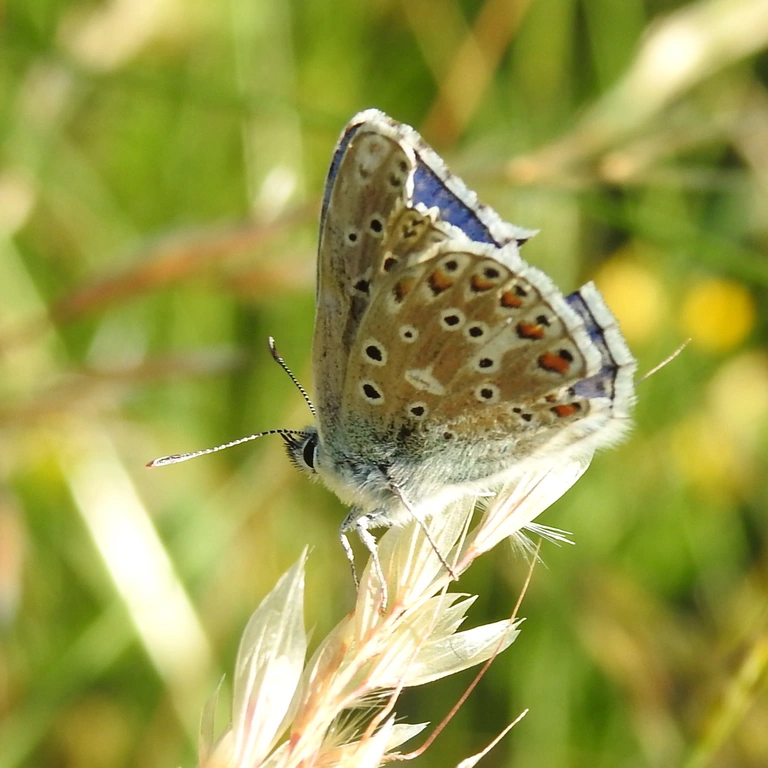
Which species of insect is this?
Lysandra bellargus
